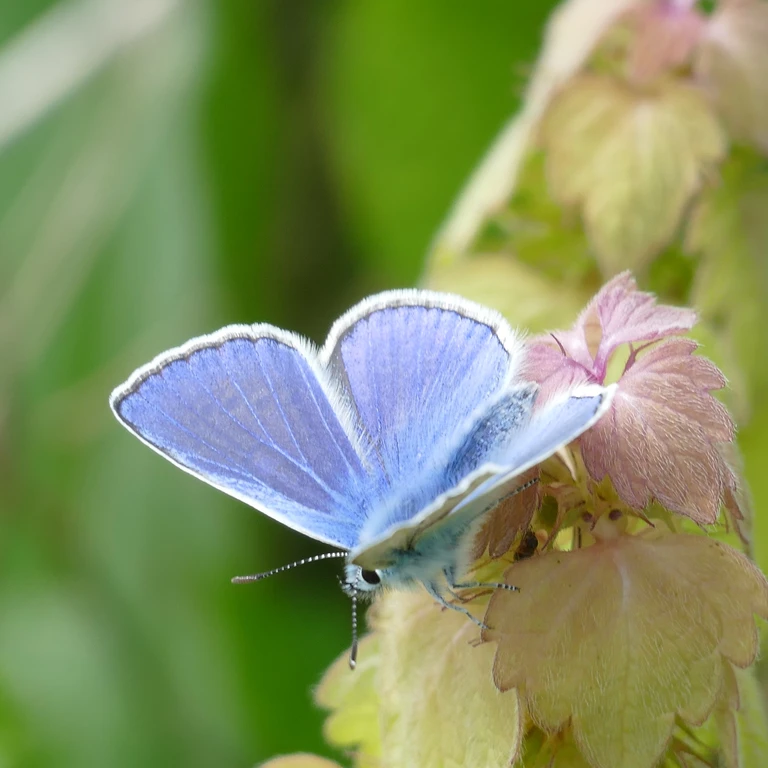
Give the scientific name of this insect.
Polyommatus icarus
